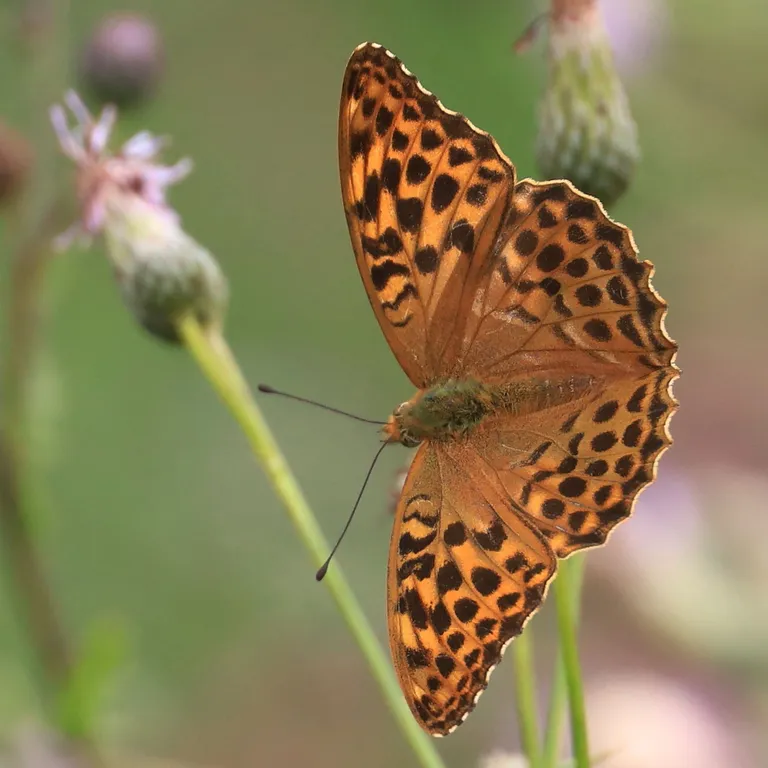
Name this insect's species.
Argynnis paphia
